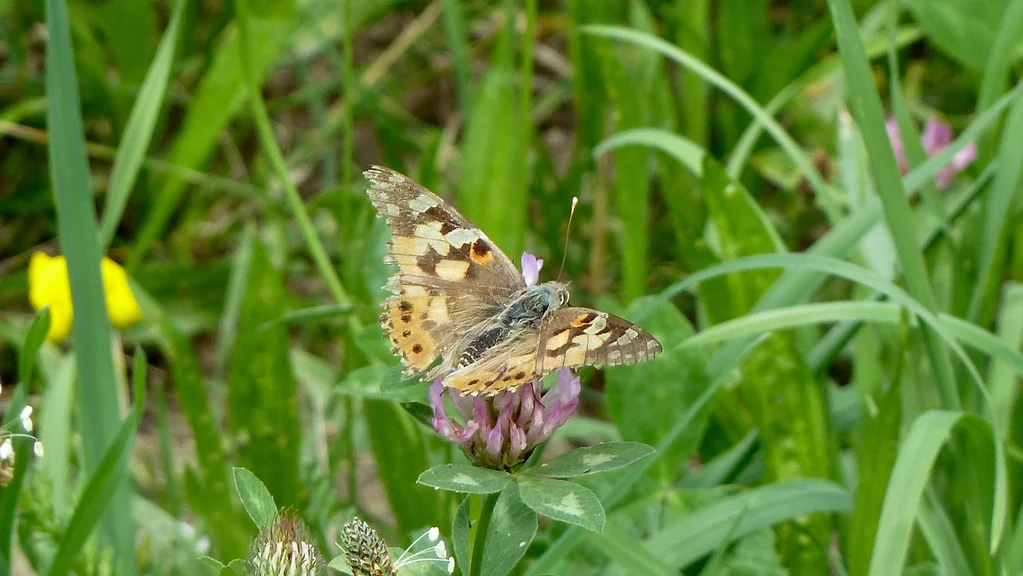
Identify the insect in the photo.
Vanessa cardui
